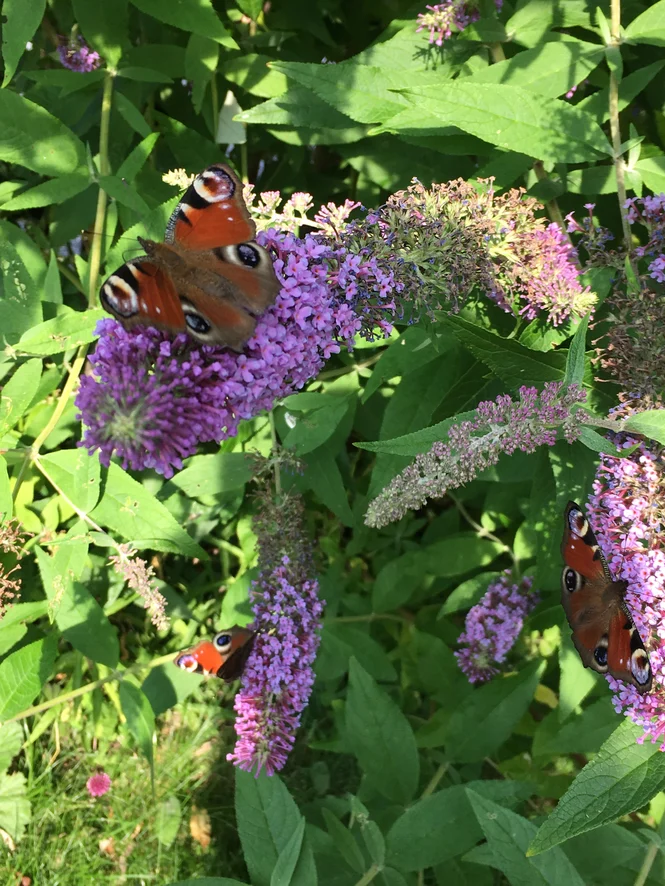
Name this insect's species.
Aglais io
